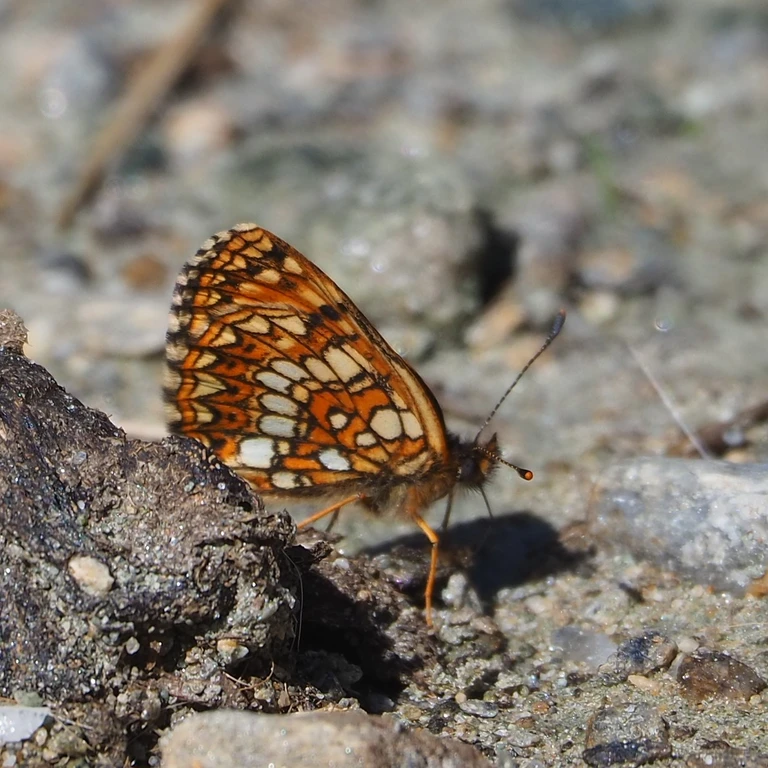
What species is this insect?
Melitaea diamina
